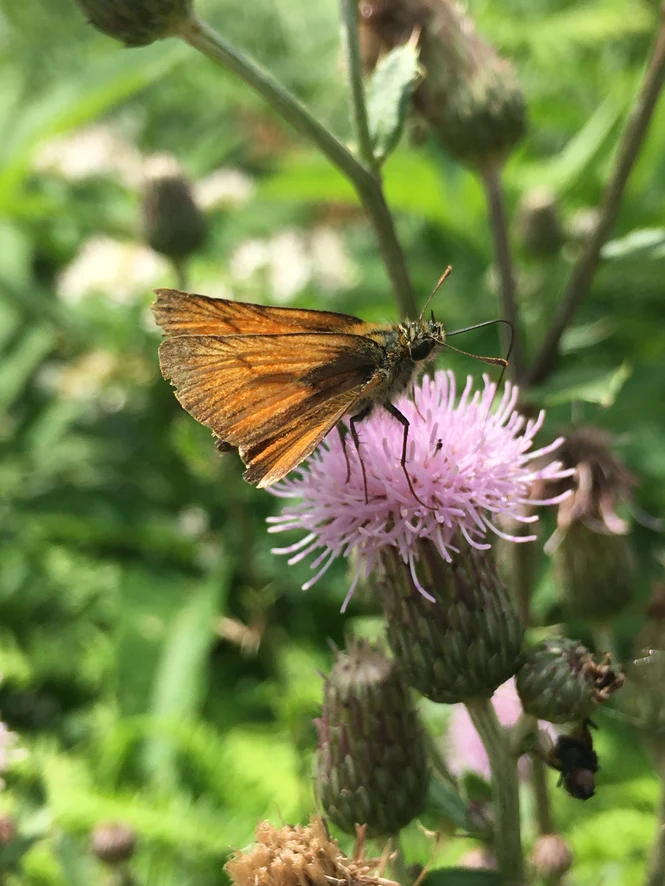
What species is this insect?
Thymelicus sylvestris
